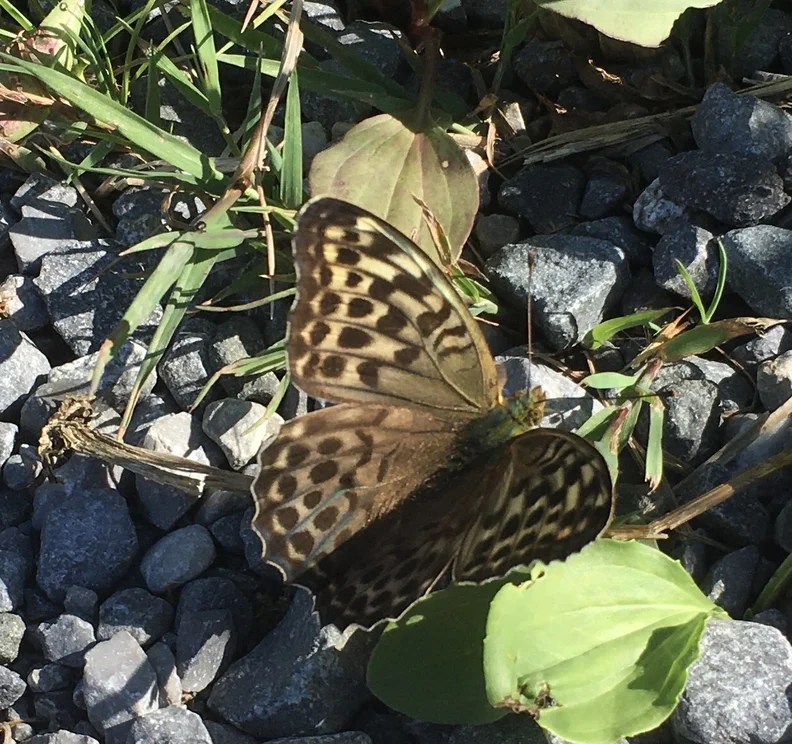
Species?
Argynnis paphia
